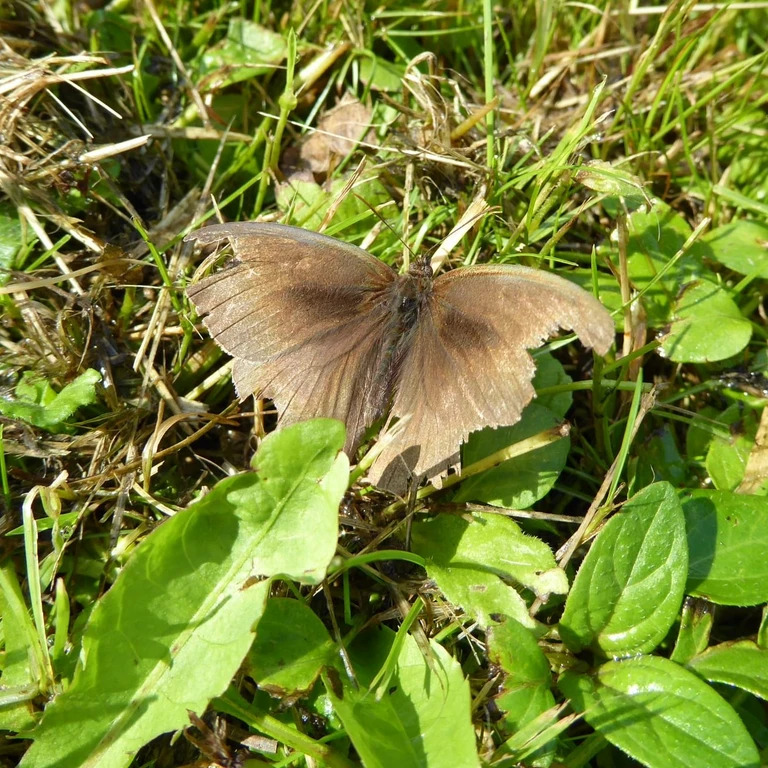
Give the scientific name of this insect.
Maniola jurtina
